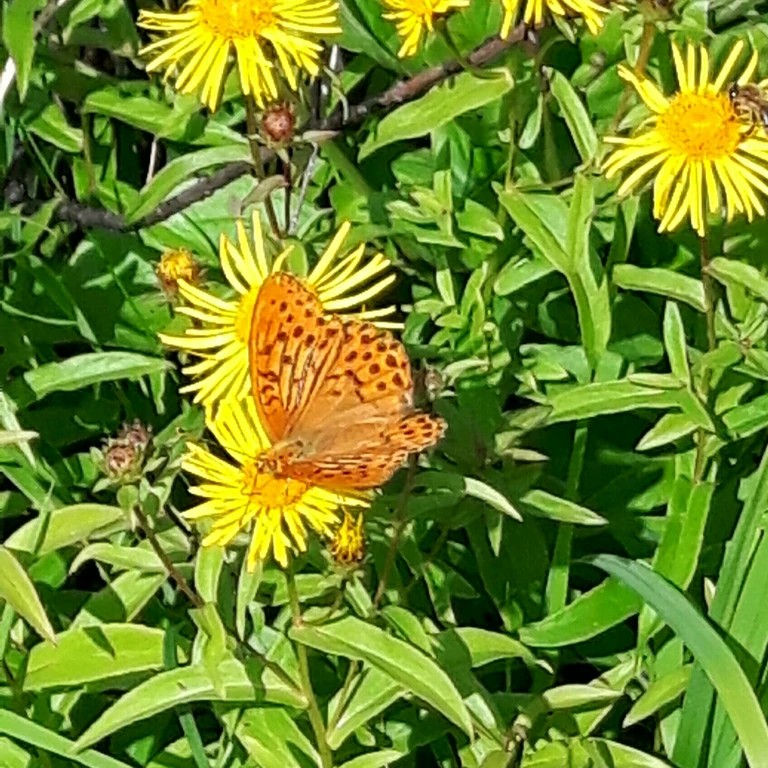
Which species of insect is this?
Argynnis paphia
